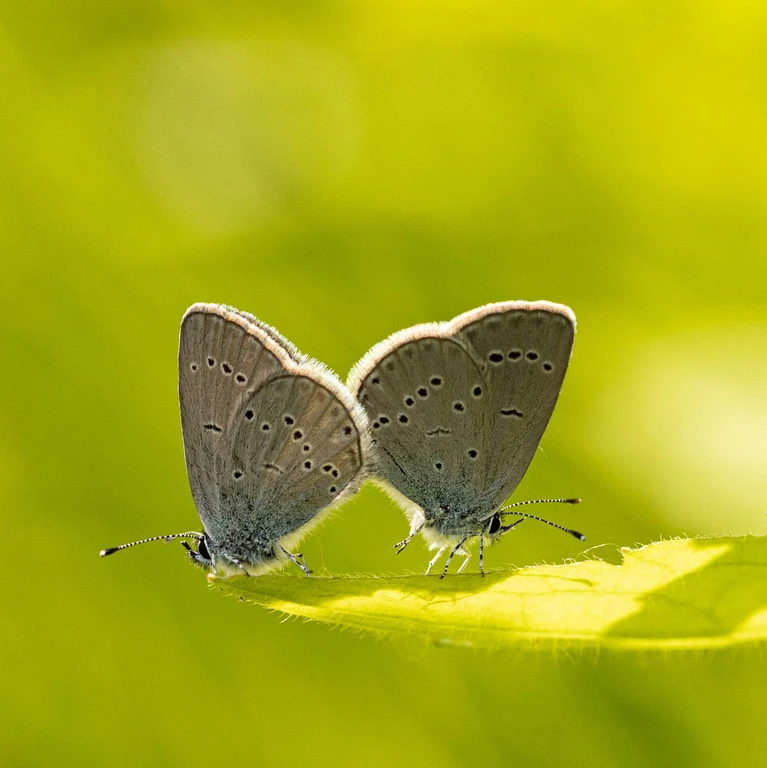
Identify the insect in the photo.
Cupido minimus
